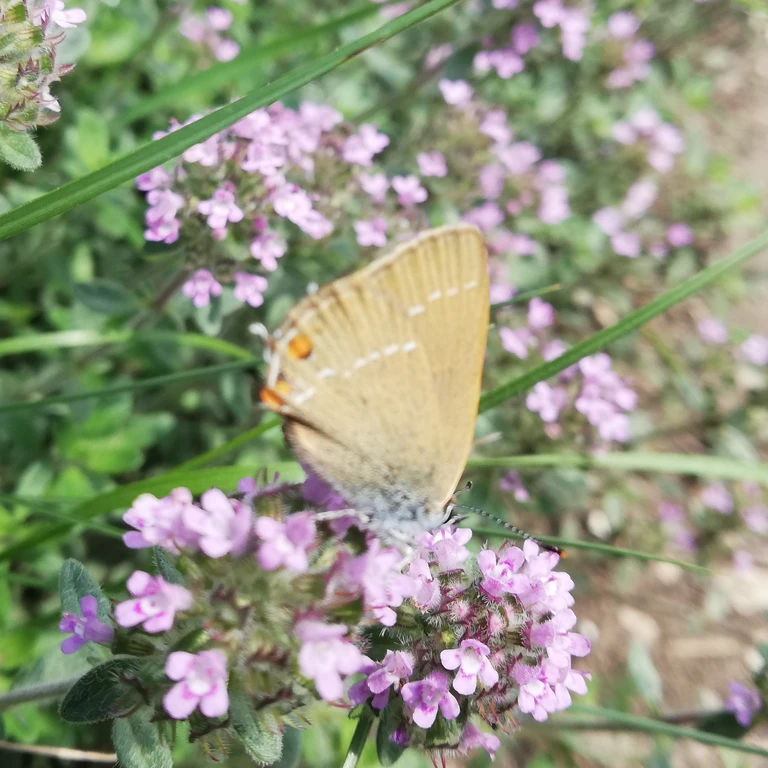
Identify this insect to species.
Satyrium acaciae (also Strymon acaciae)
